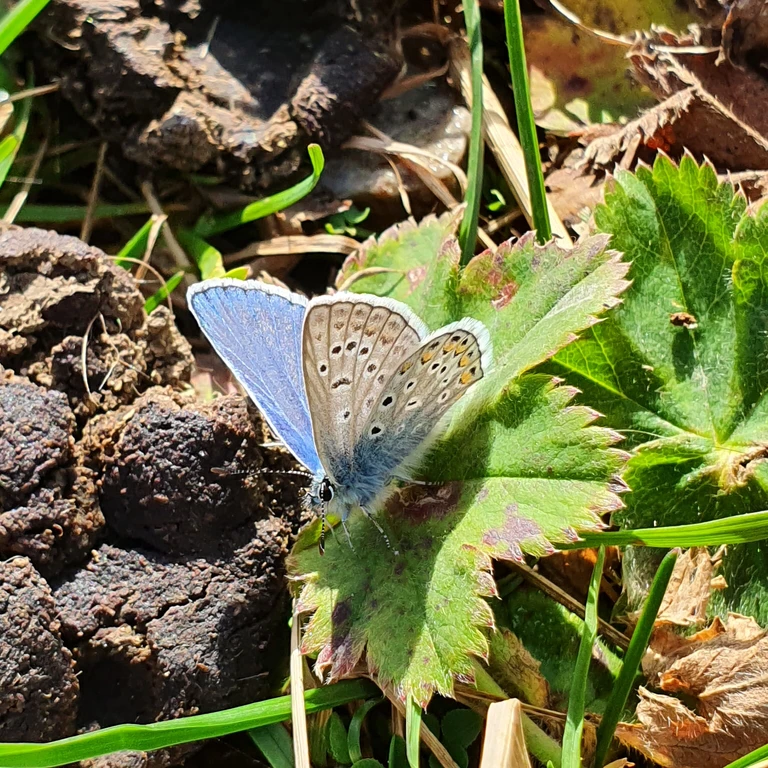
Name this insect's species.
Polyommatus icarus
